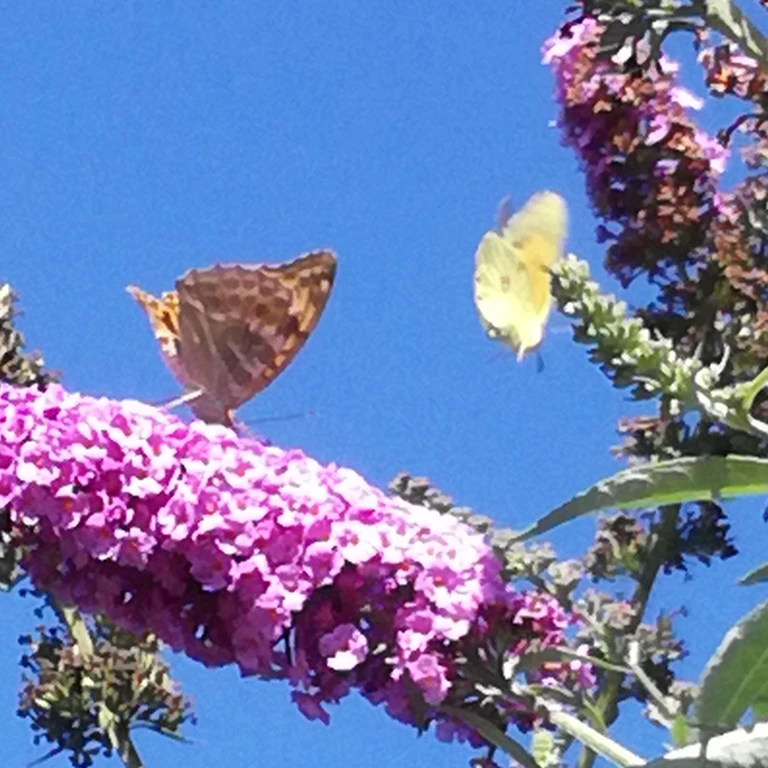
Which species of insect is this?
Colias croceus
